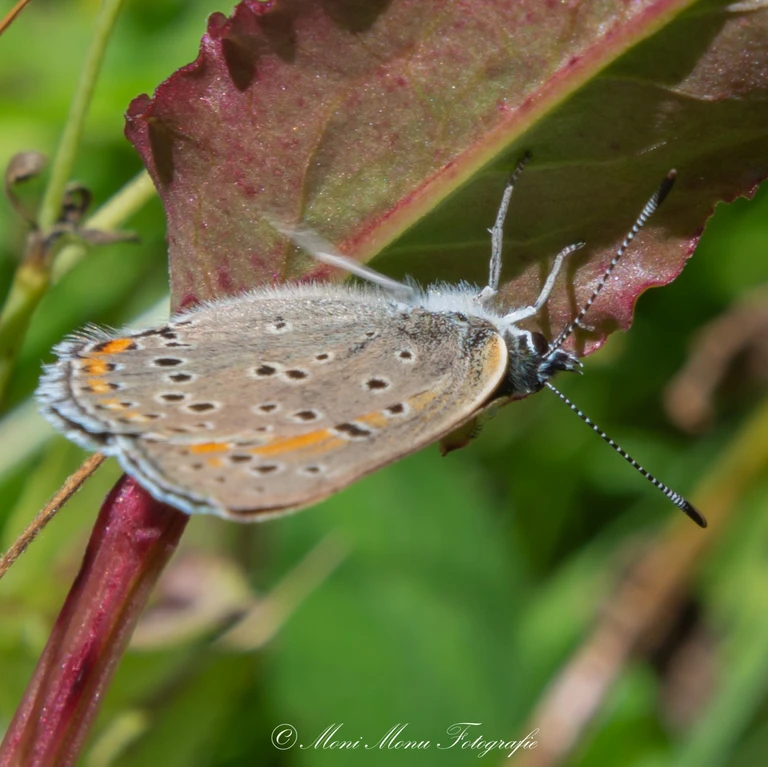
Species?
Lycaena hippothoe (also Palaeochrysophanus hippothoe)
